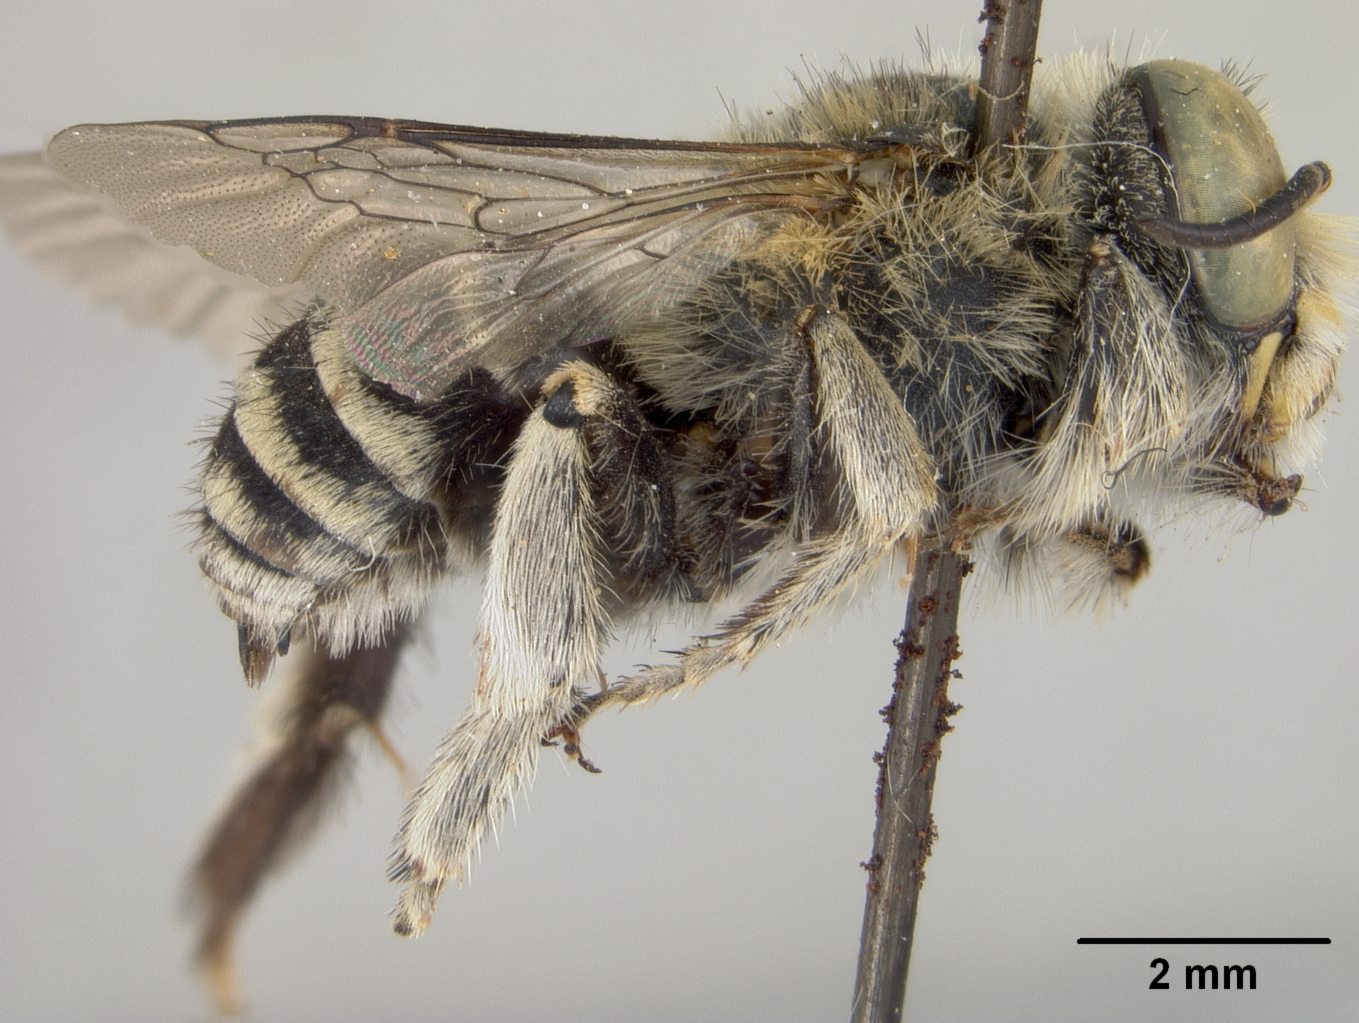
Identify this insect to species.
Anthophora bispinosa
